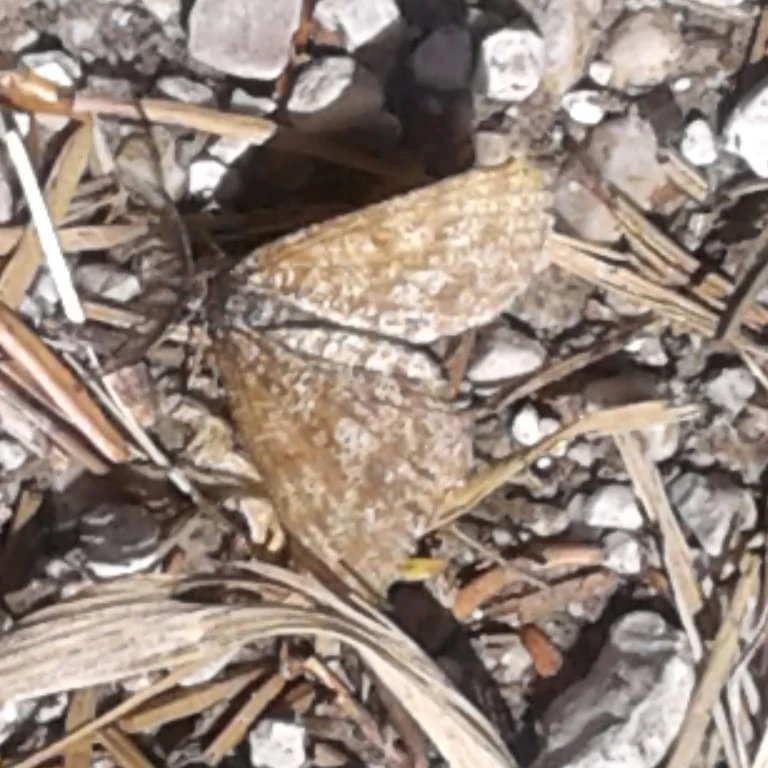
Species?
Ematurga atomaria
